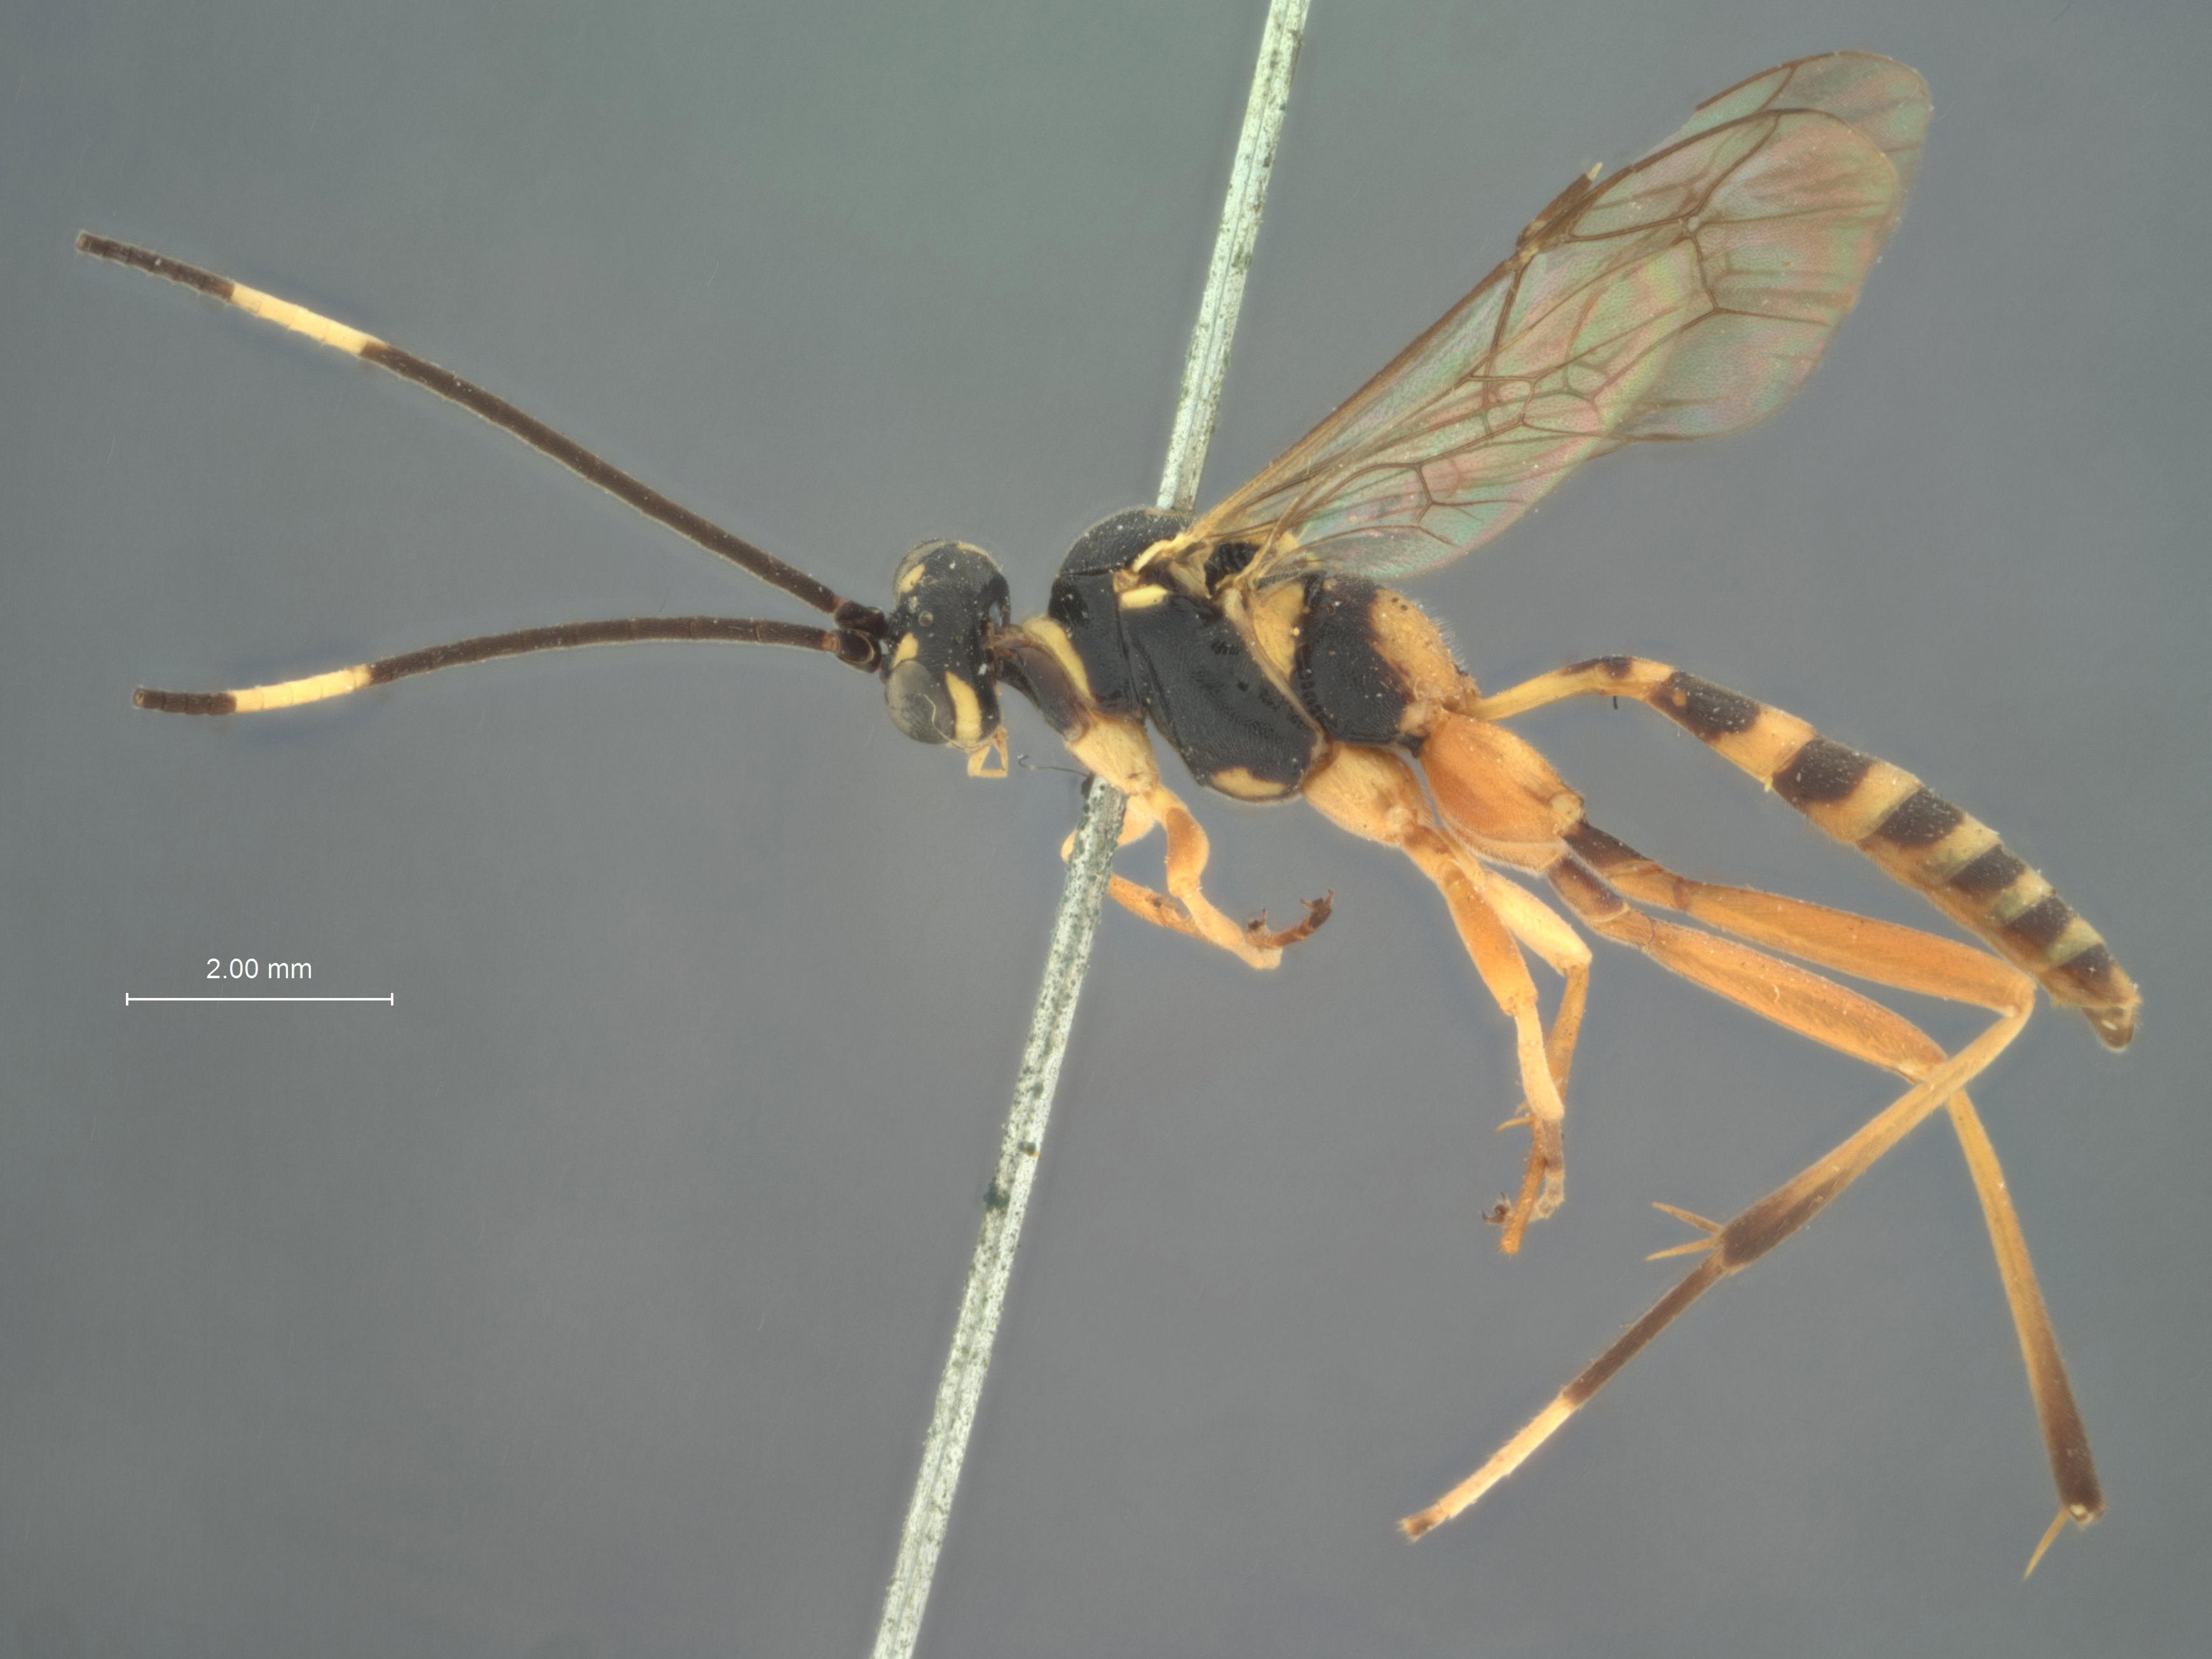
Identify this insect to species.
Mesostenus introitus
